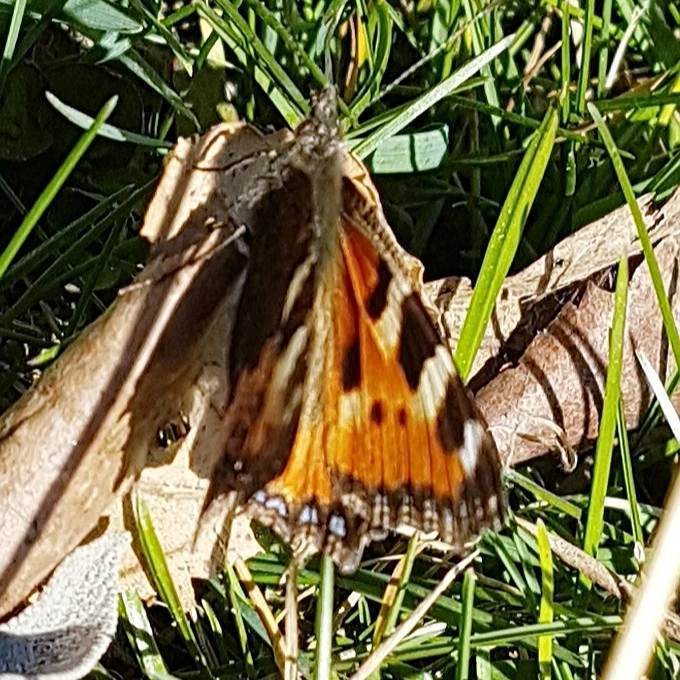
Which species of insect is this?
Aglais urticae
